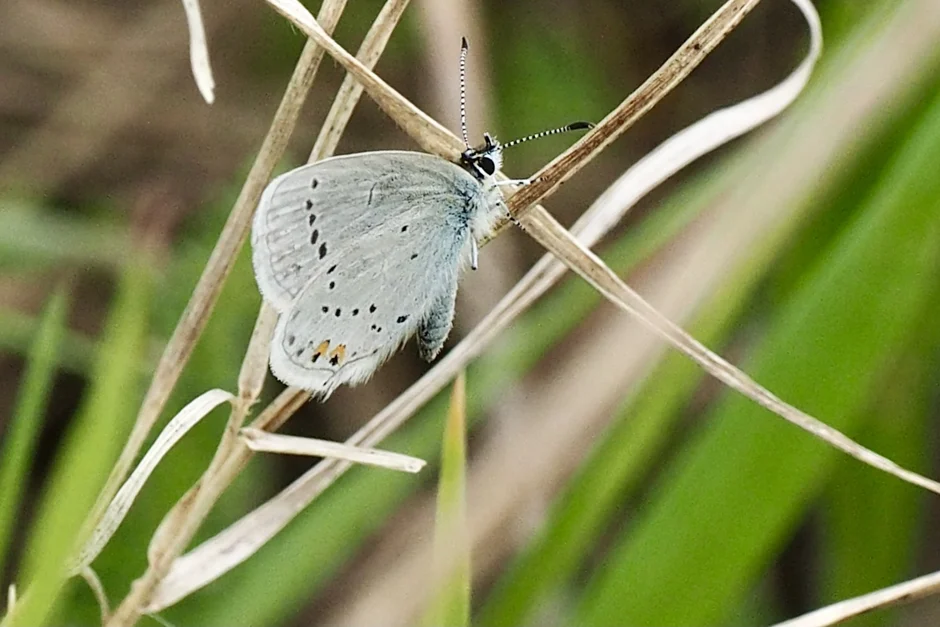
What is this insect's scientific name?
Cupido argiades (also Elkalyce argiades)
